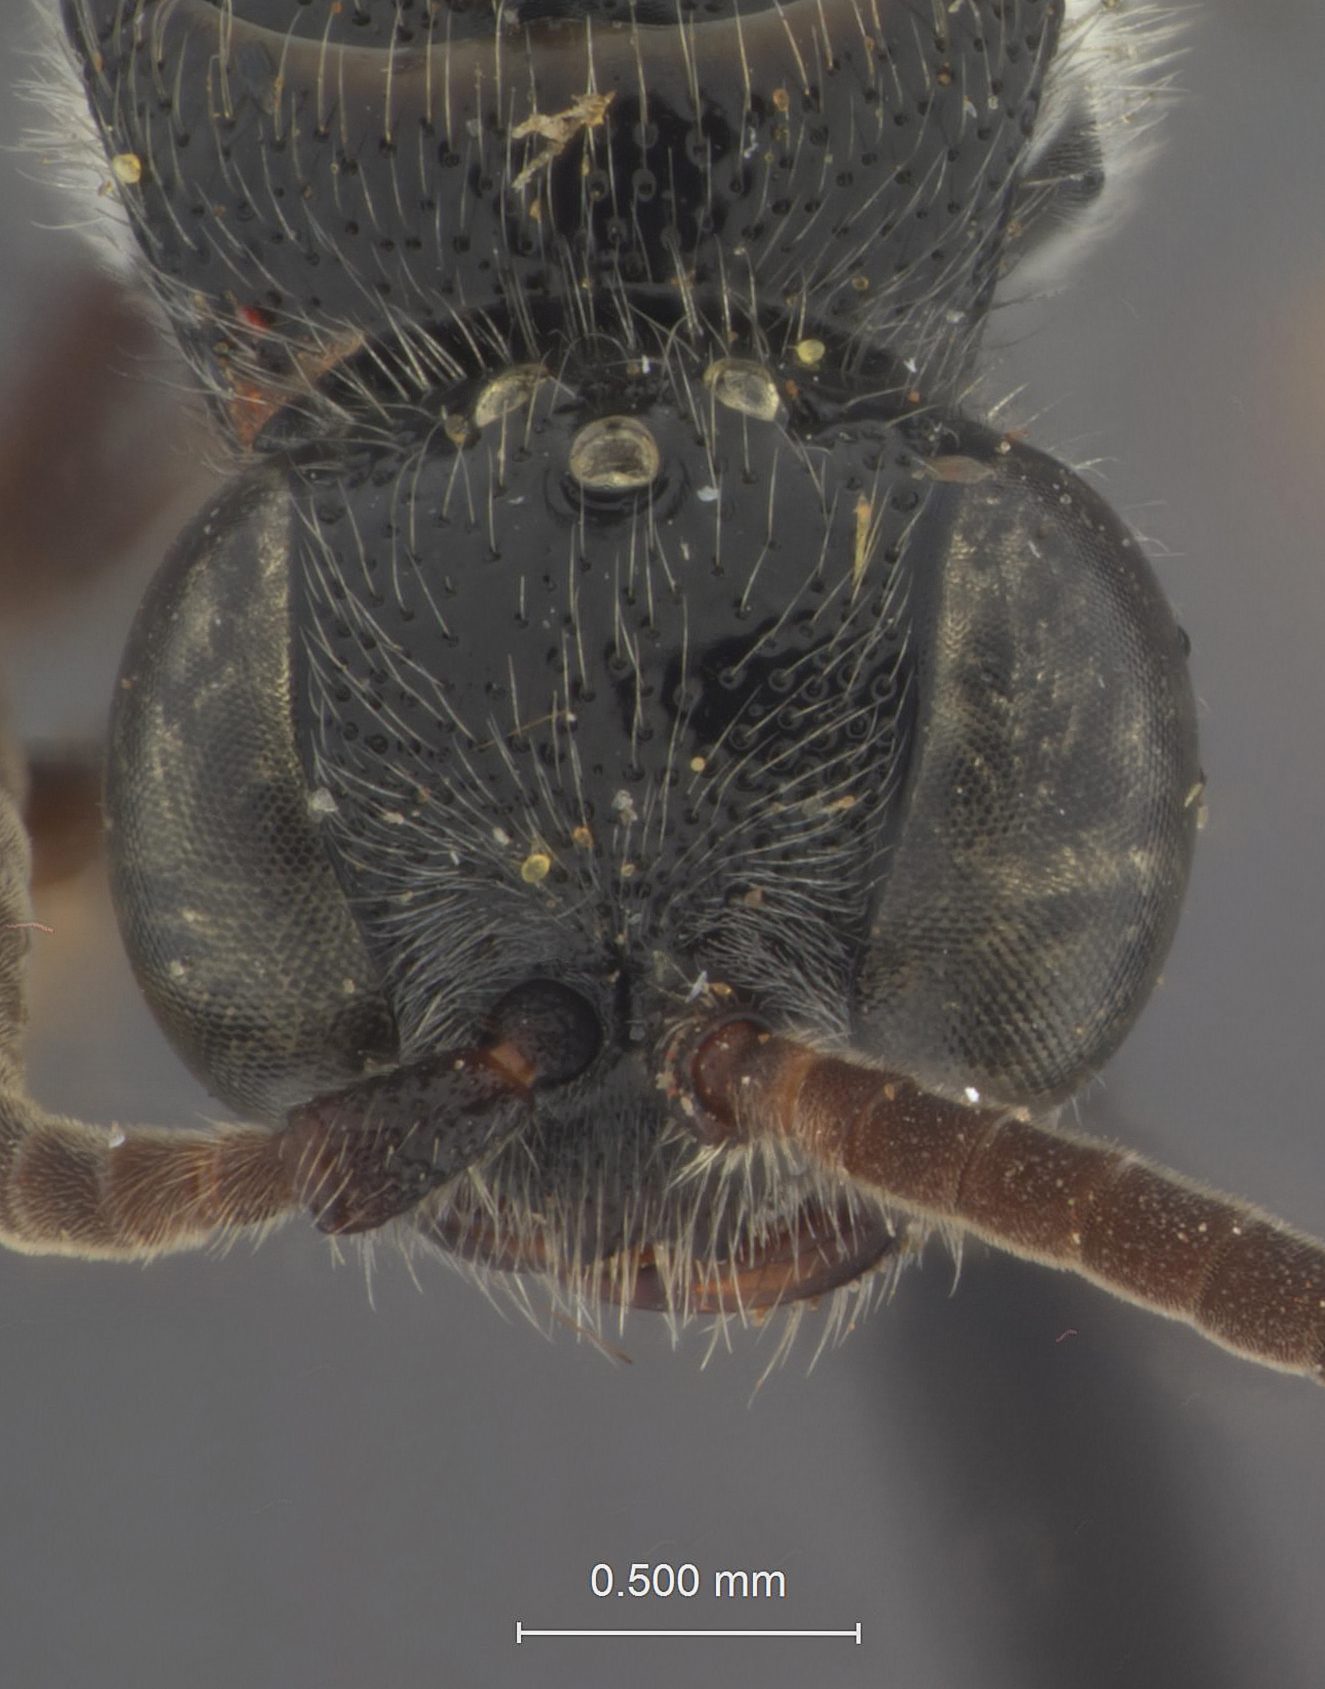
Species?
Tiphia pichonensis
